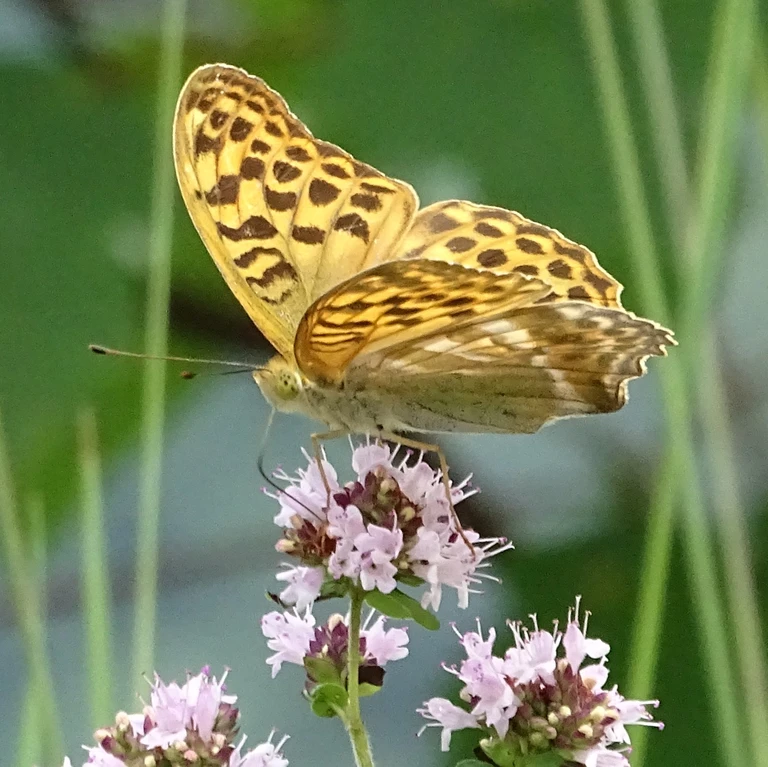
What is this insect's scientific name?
Argynnis paphia
